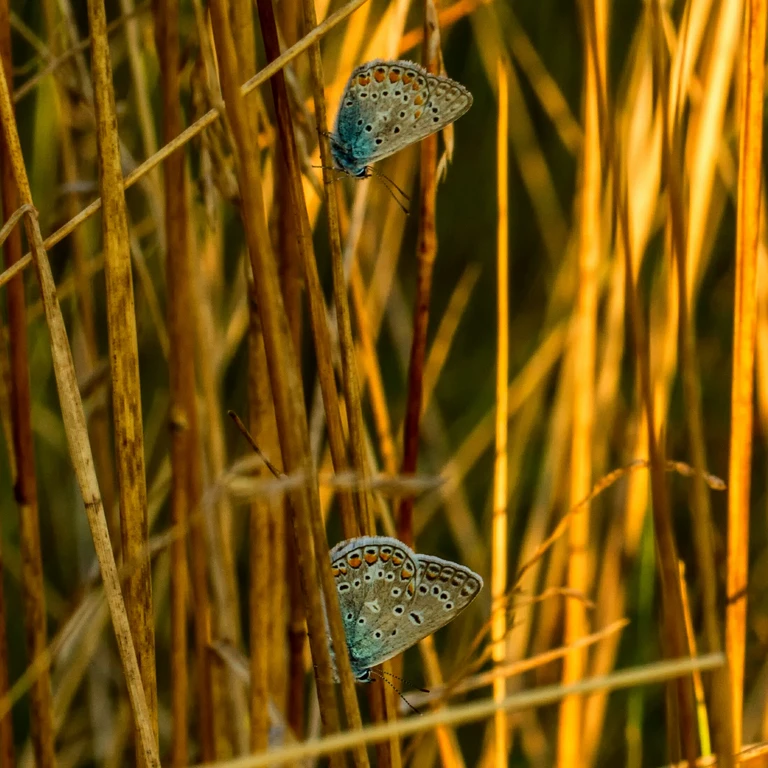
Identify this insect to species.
Polyommatus icarus
